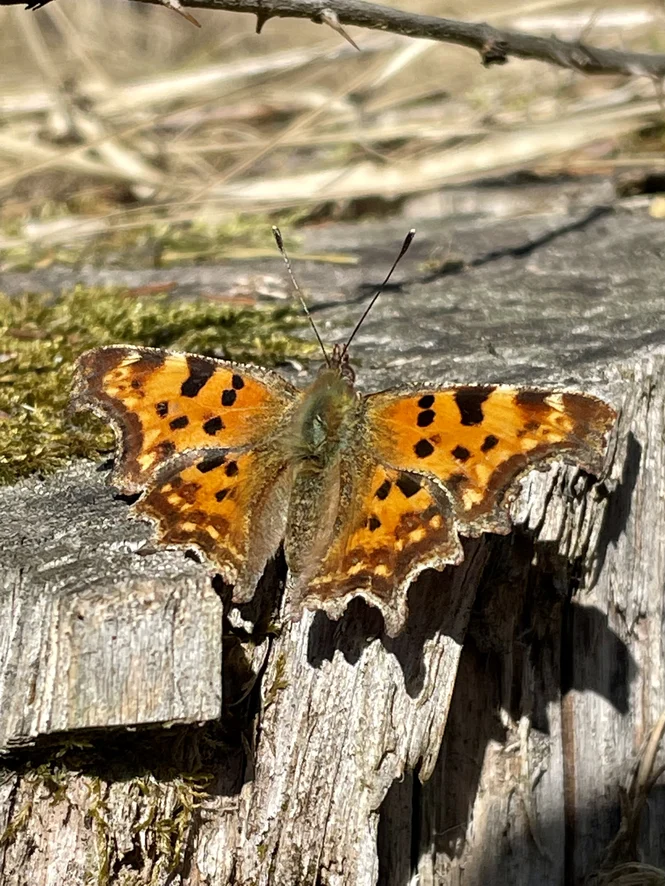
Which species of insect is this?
Polygonia c-album
